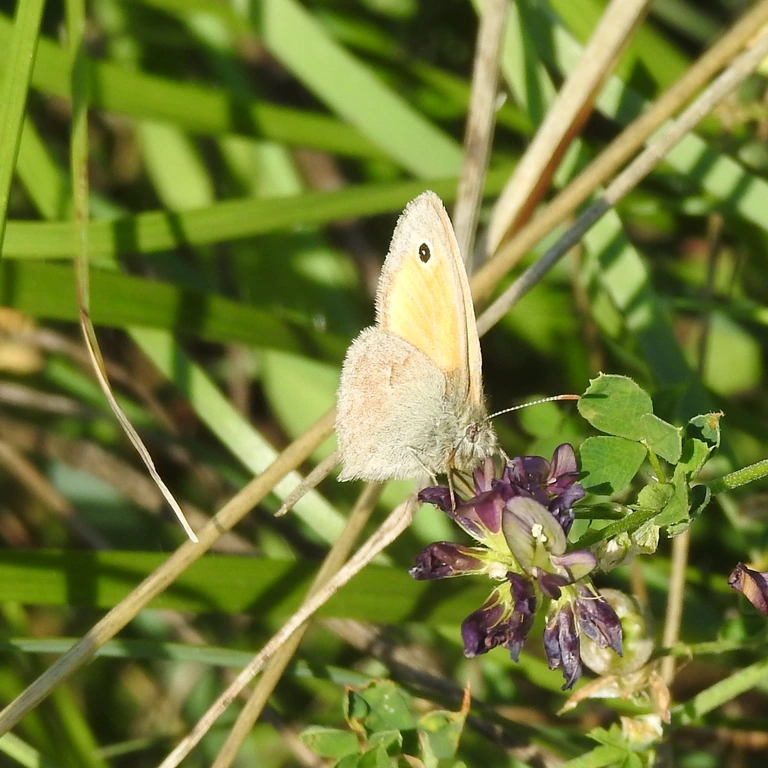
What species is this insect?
Coenonympha pamphilus
